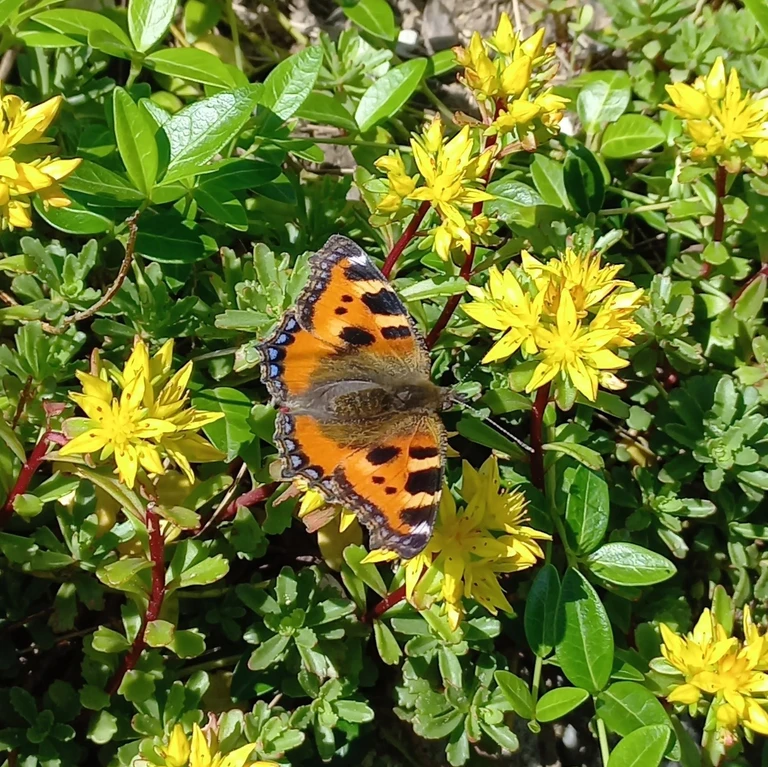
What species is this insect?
Aglais urticae
